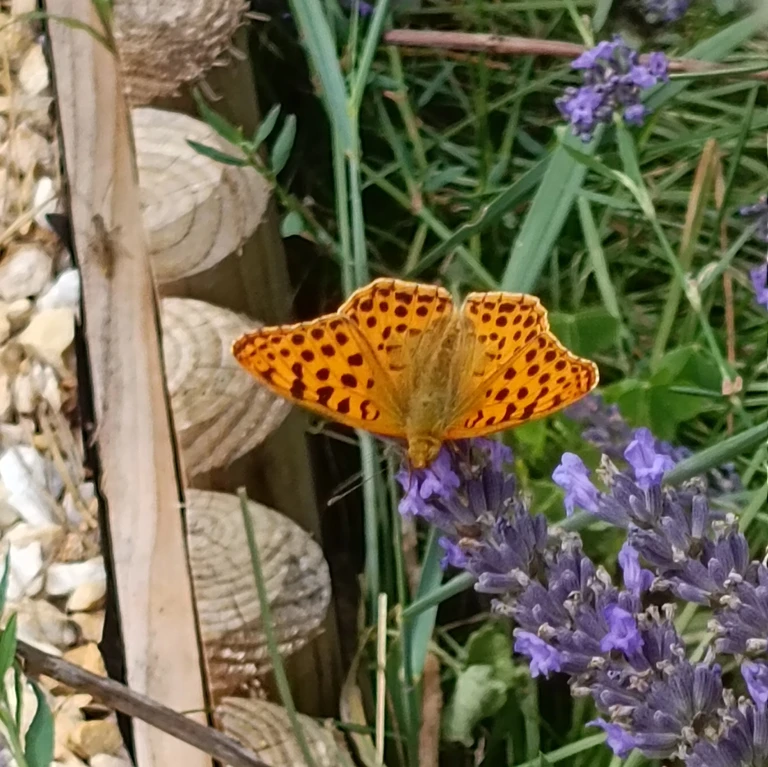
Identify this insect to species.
Issoria lathonia
